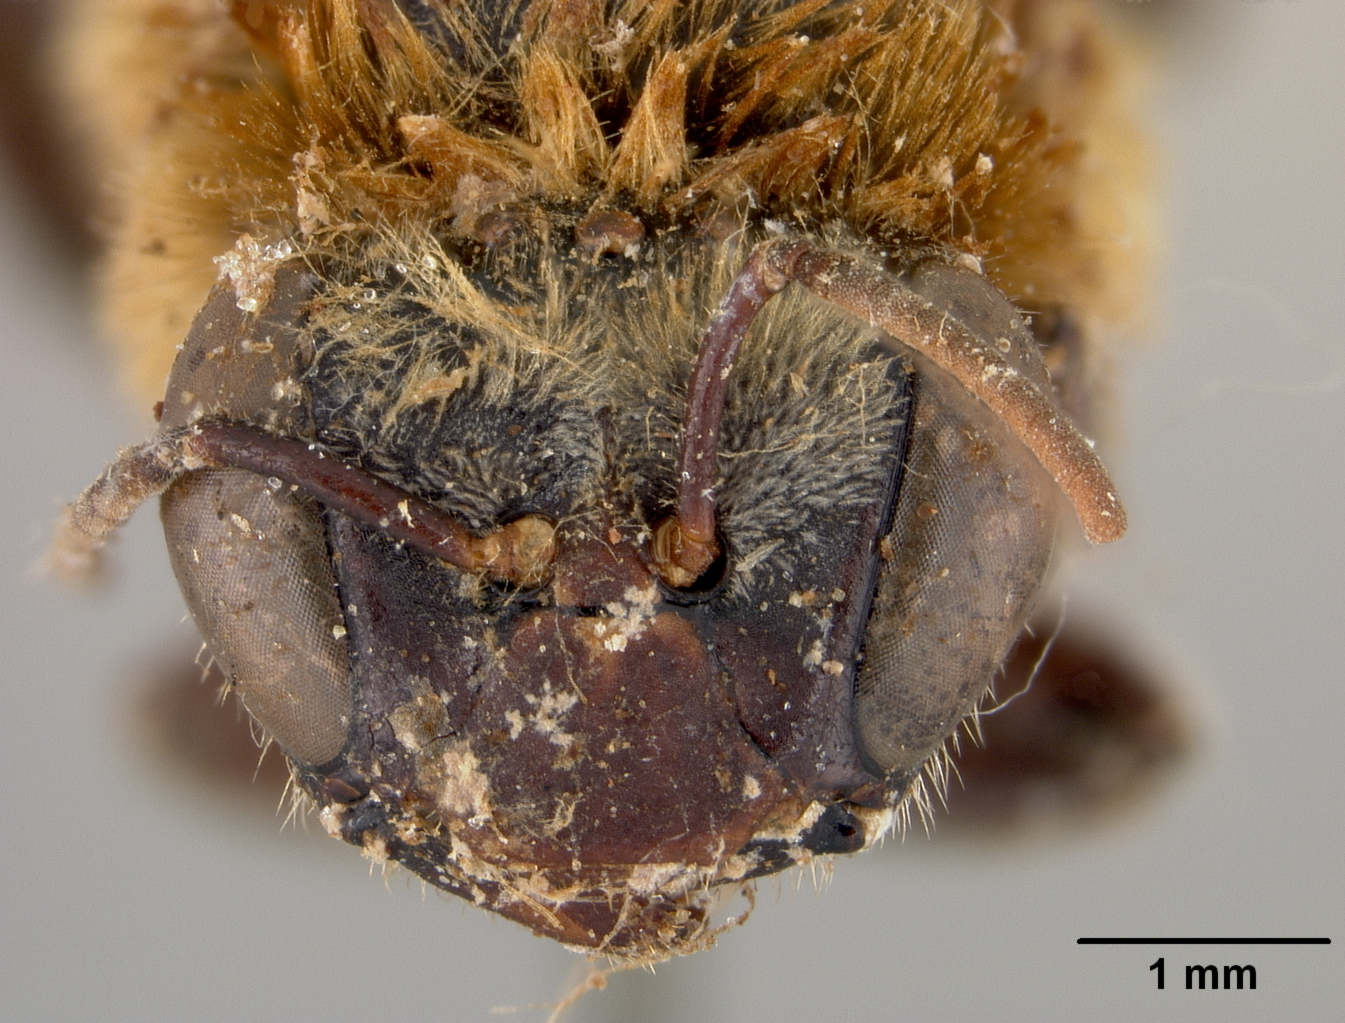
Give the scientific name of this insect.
Melipona phenax
